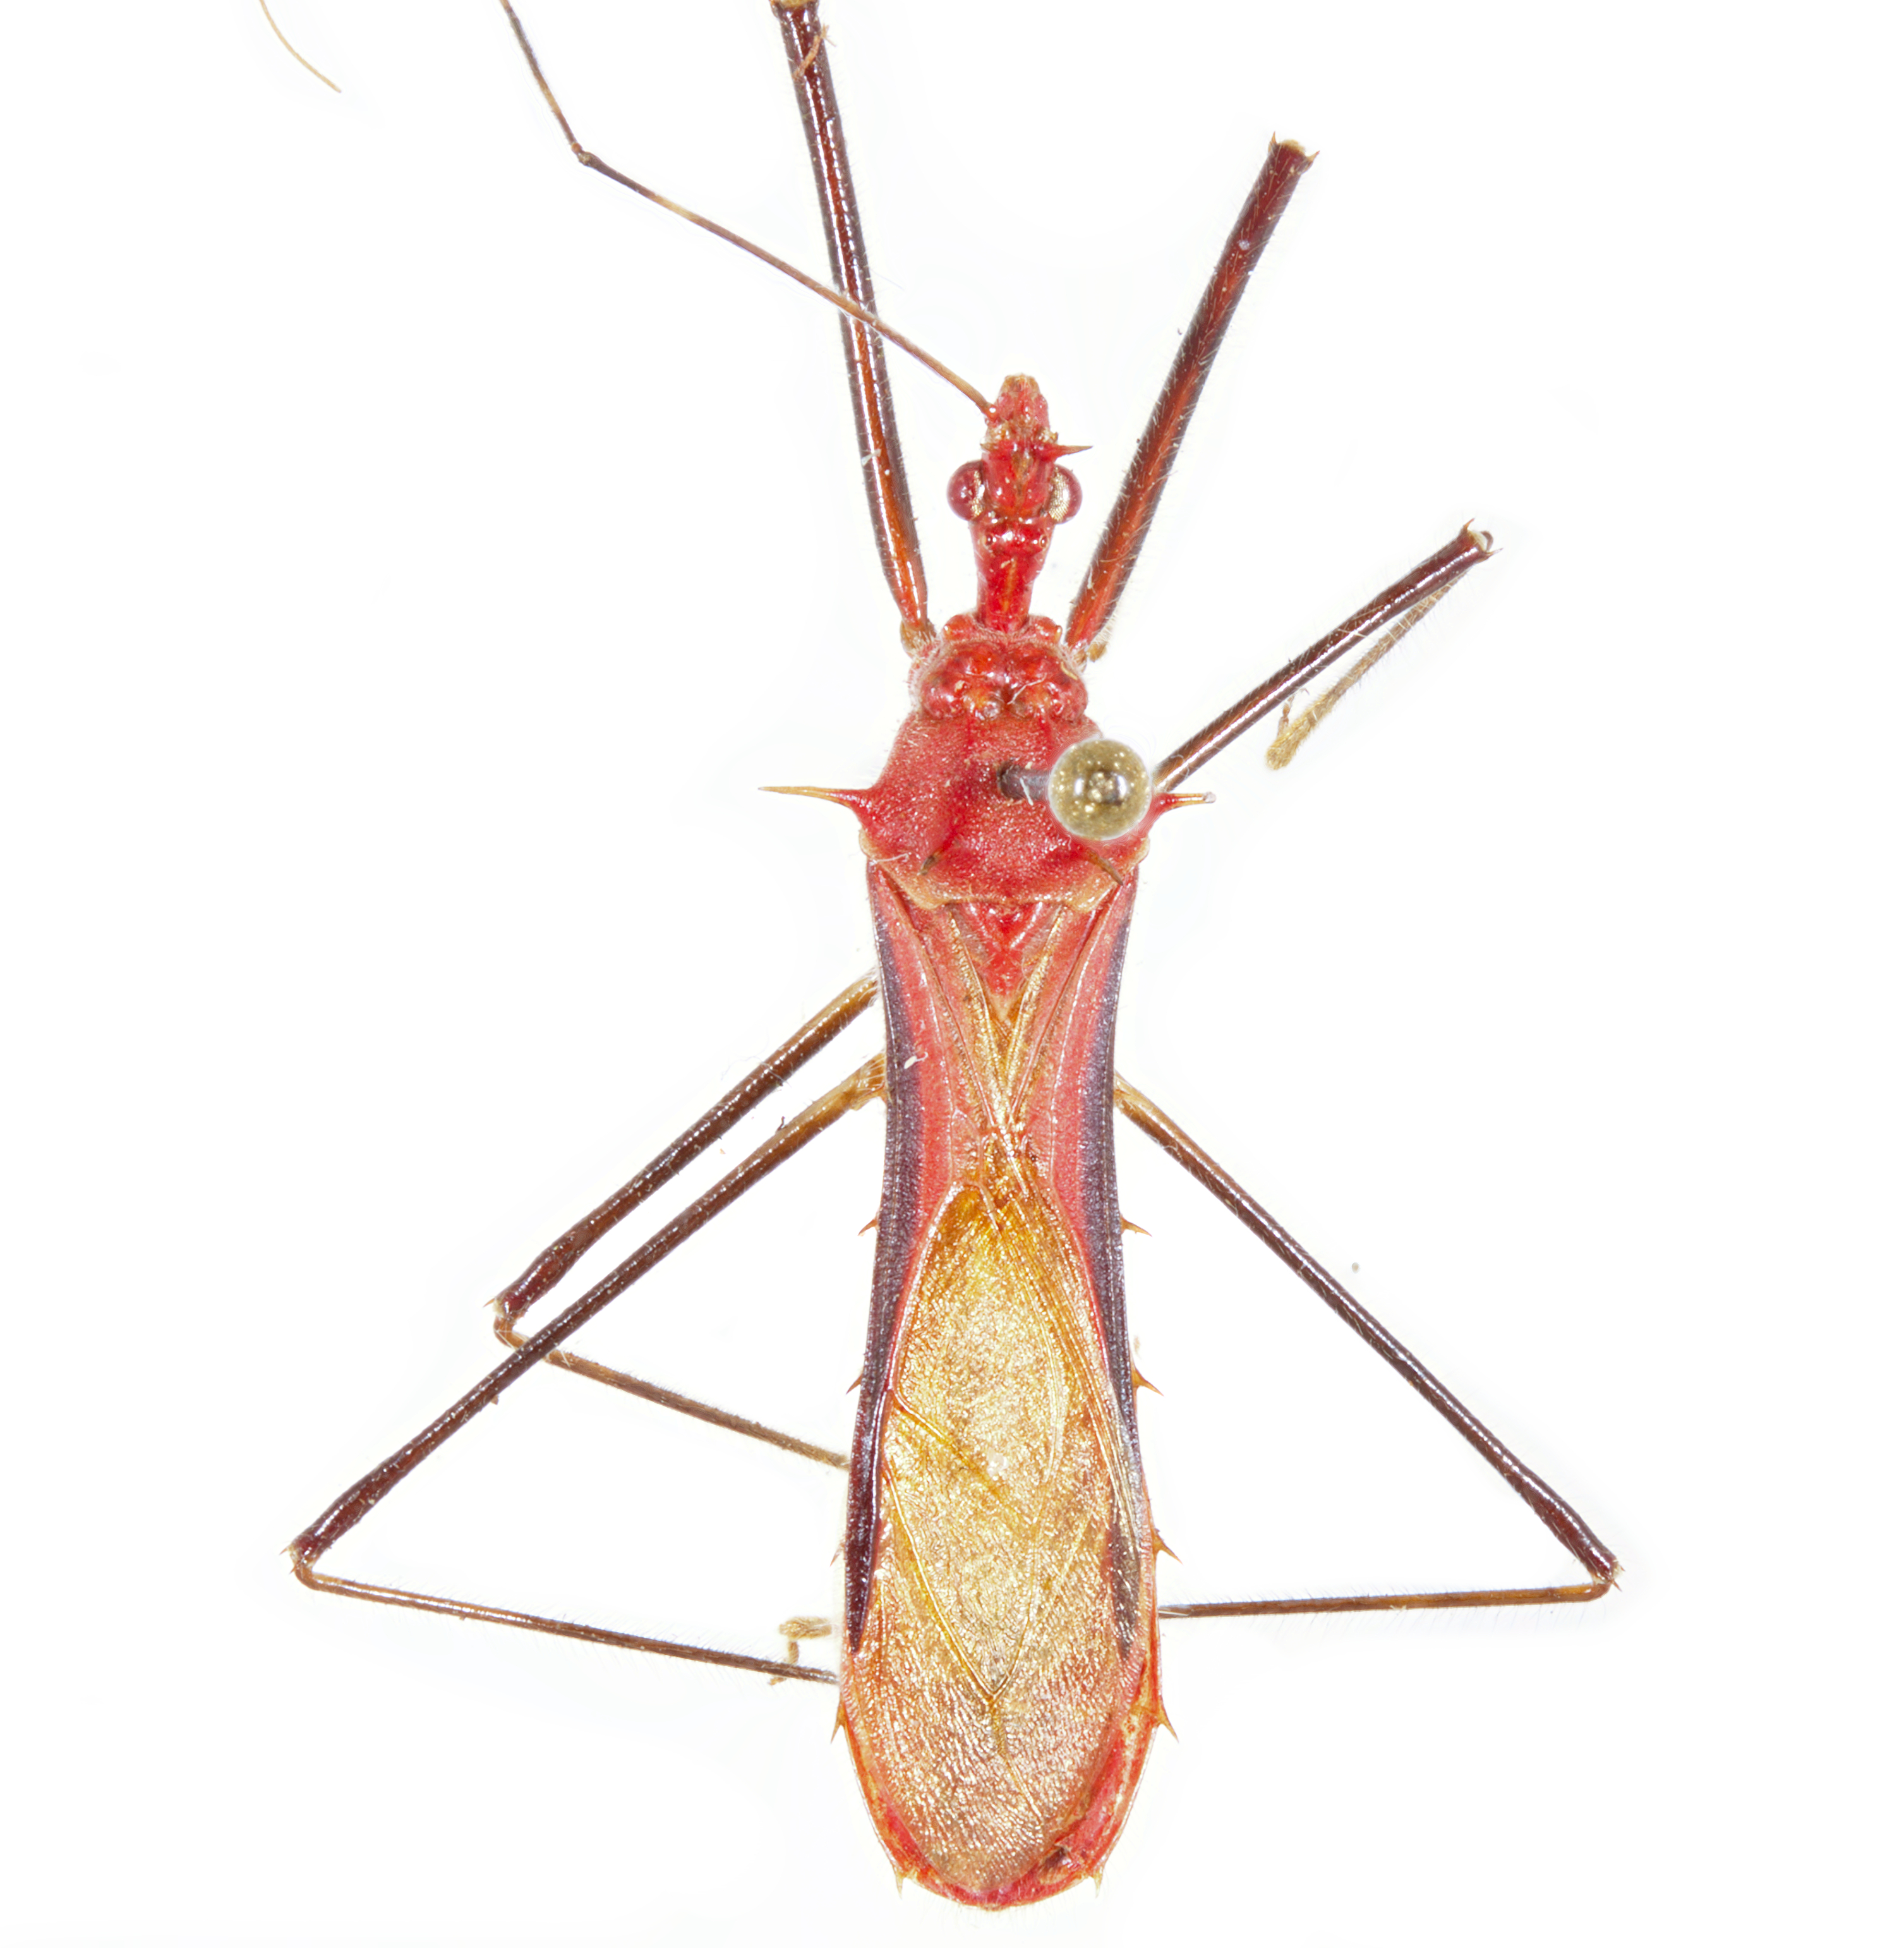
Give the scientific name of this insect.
Ricolla quadrispinosa
